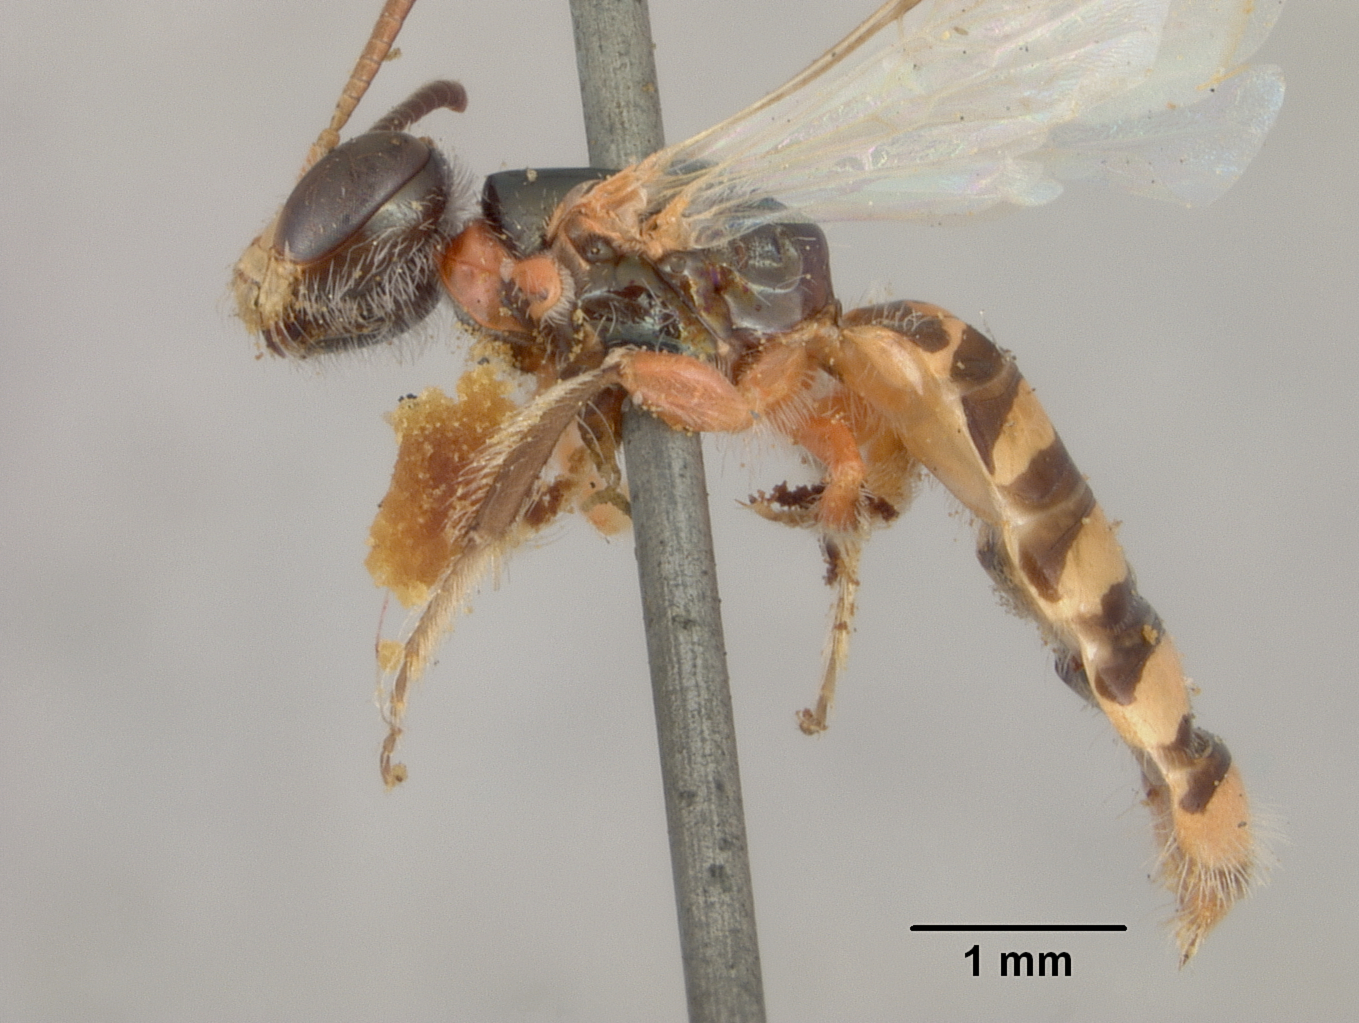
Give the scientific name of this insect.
Perdita baccharidis
